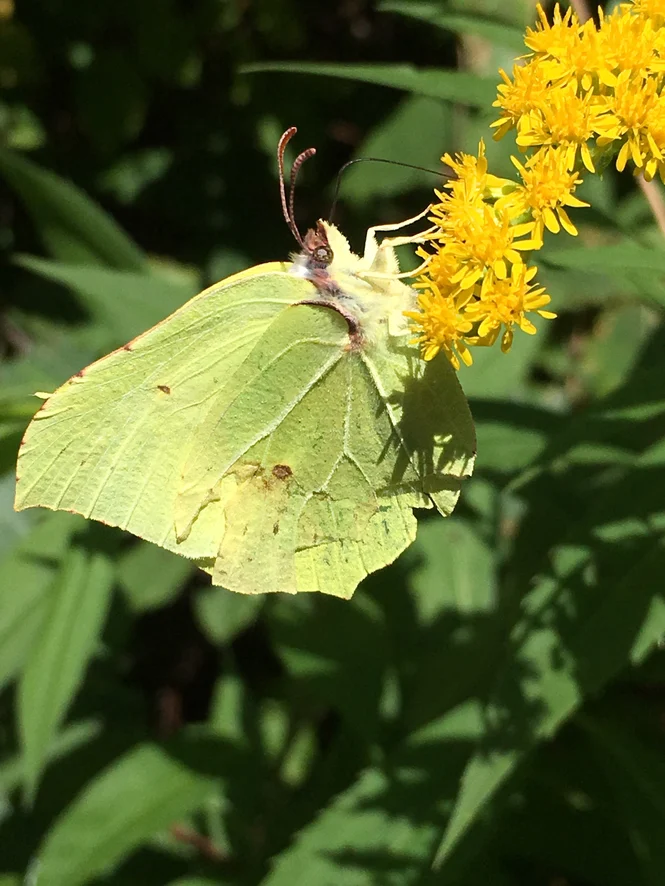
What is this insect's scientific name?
Gonepteryx rhamni
